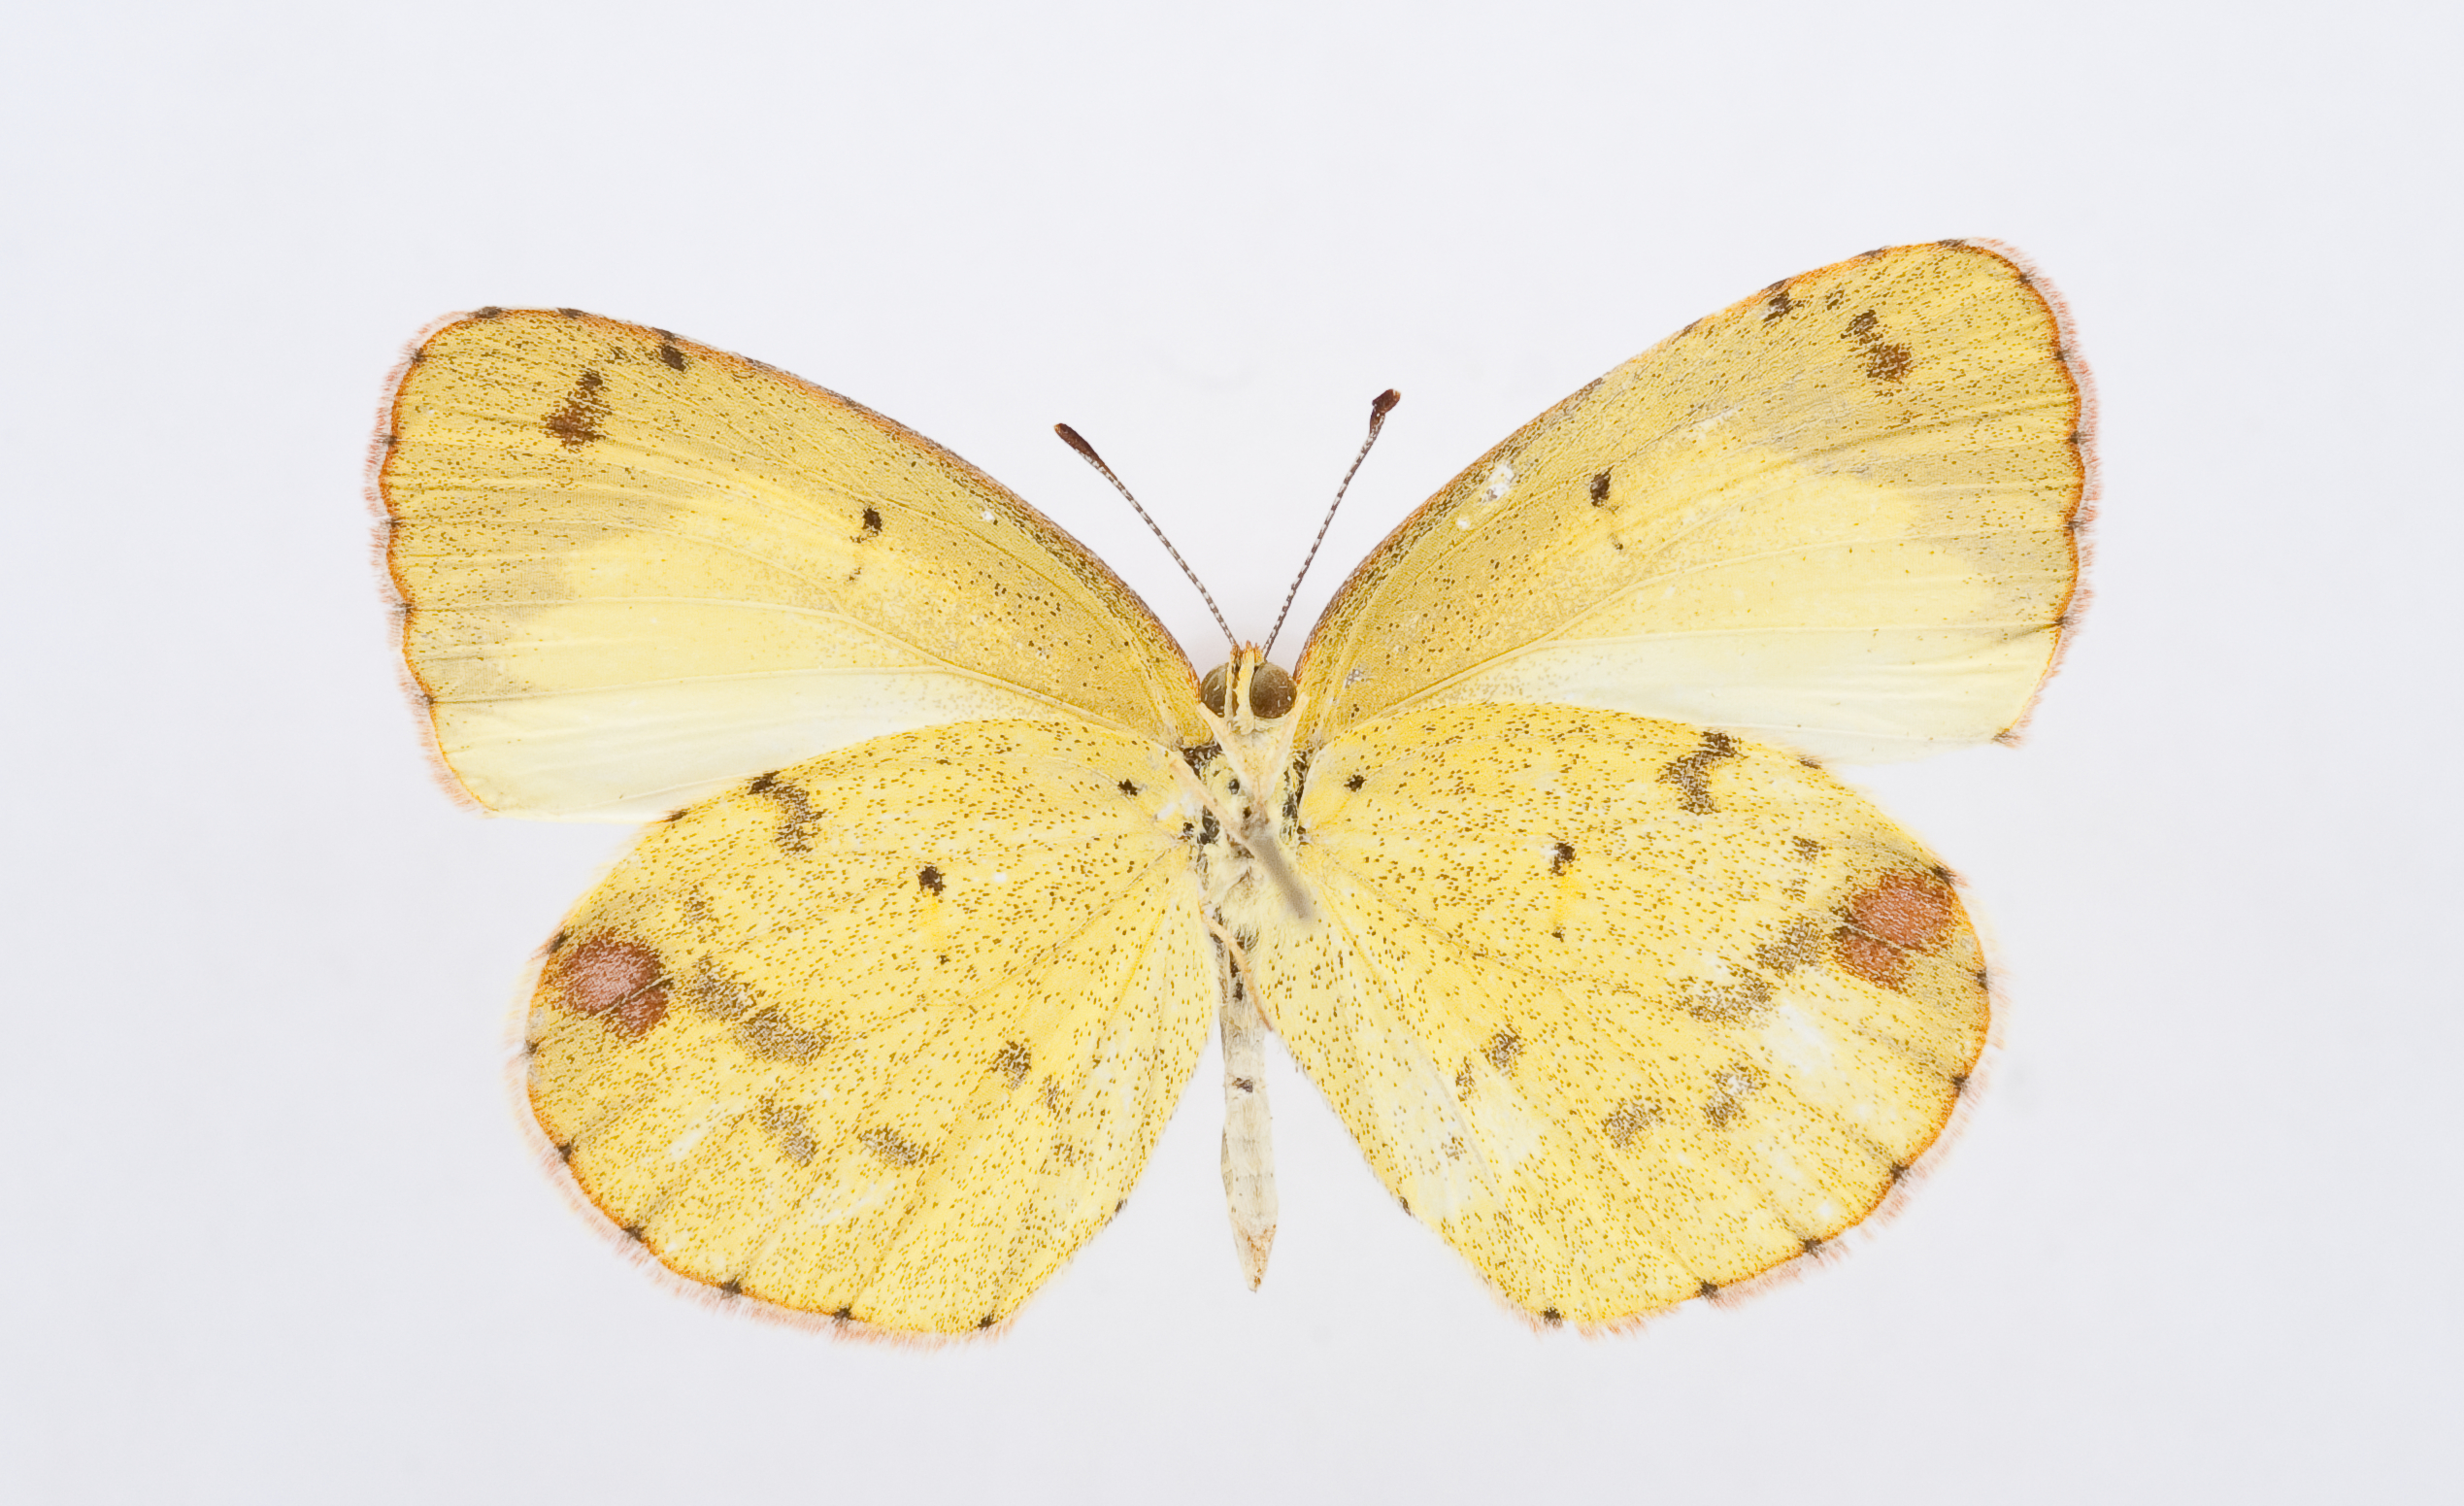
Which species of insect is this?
Pyrisitia lisa
